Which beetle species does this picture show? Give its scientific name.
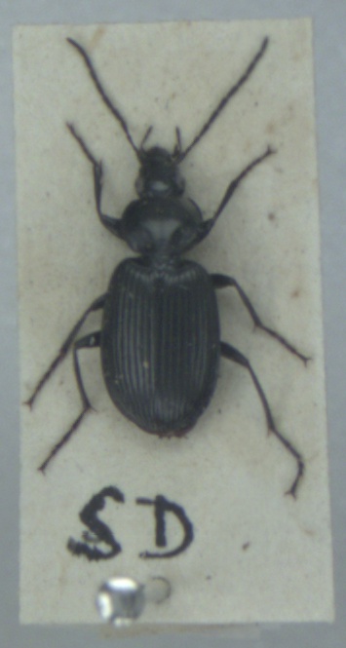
Agonum emarginatum
